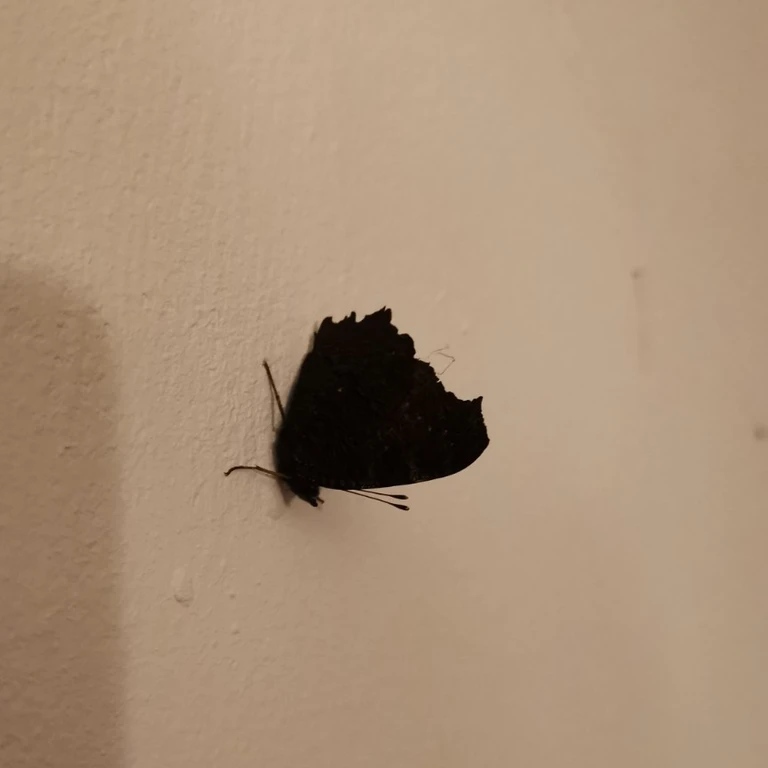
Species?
Aglais io
